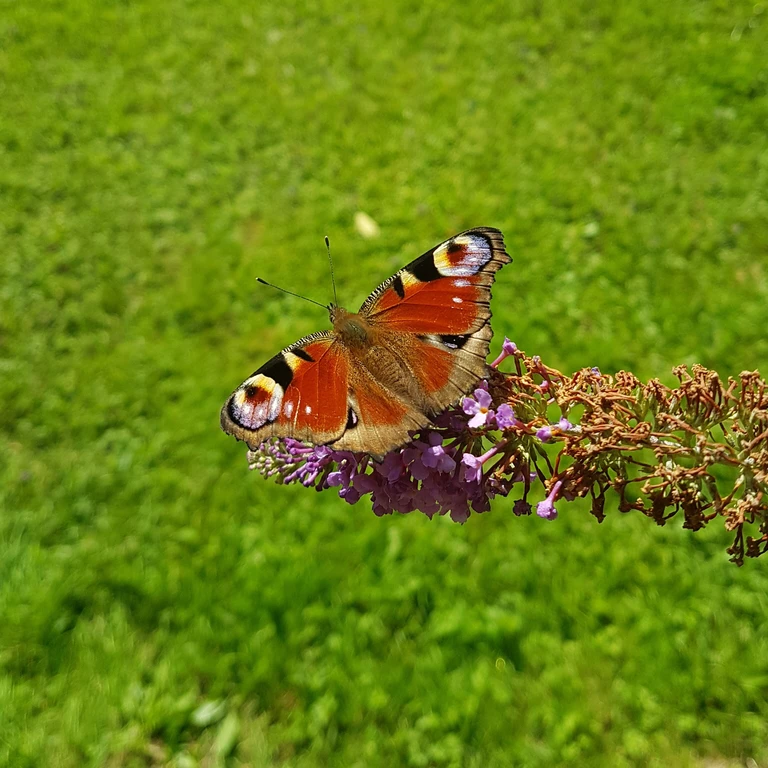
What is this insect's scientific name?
Aglais io
